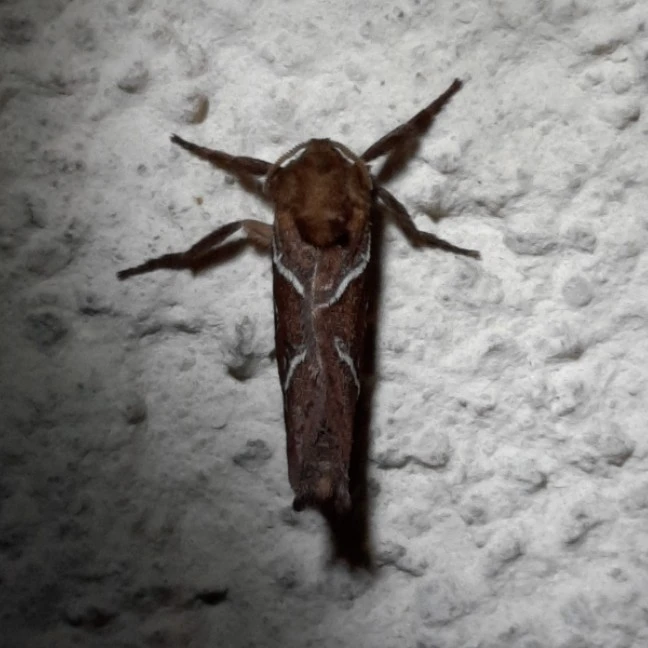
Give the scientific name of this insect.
Triodia sylvina
